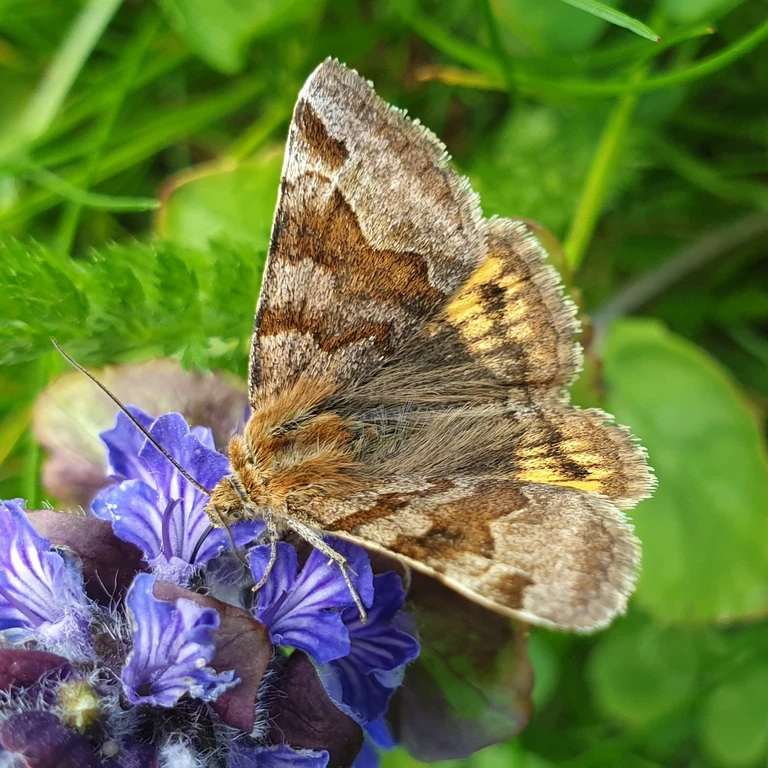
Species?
Euclidia glyphica
